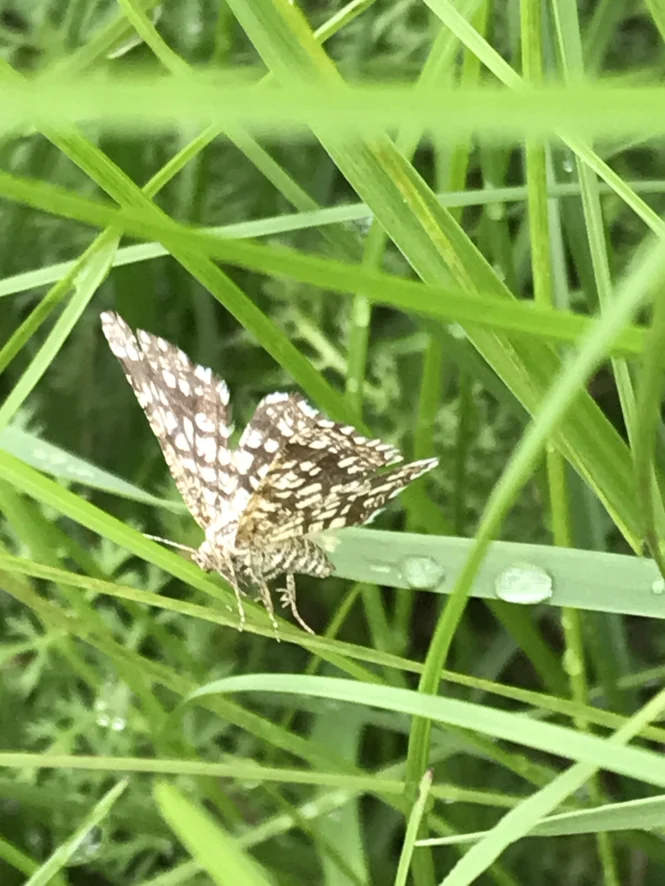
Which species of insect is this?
Chiasmia clathrata
